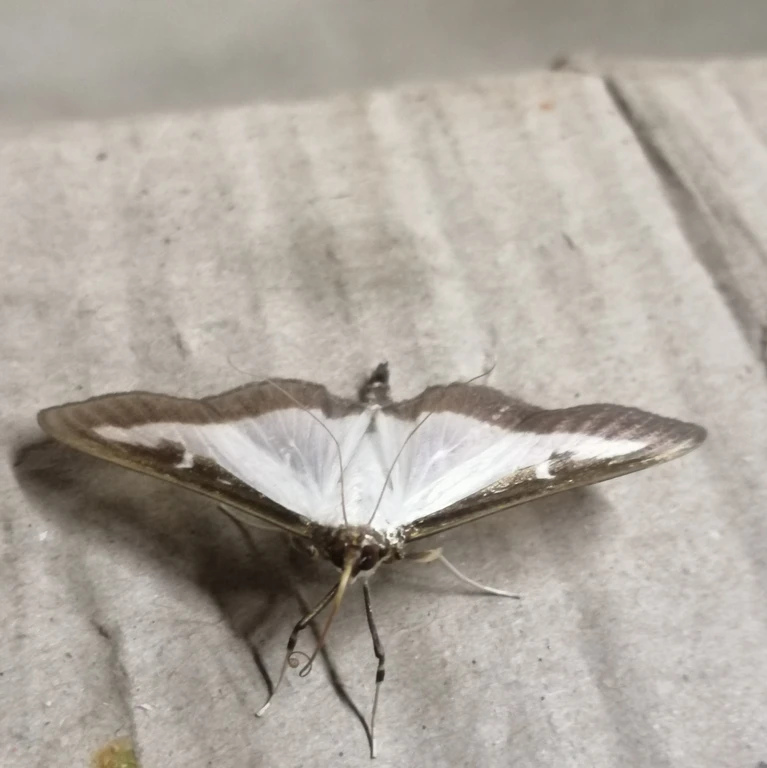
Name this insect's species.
Cydalima perspectalis
